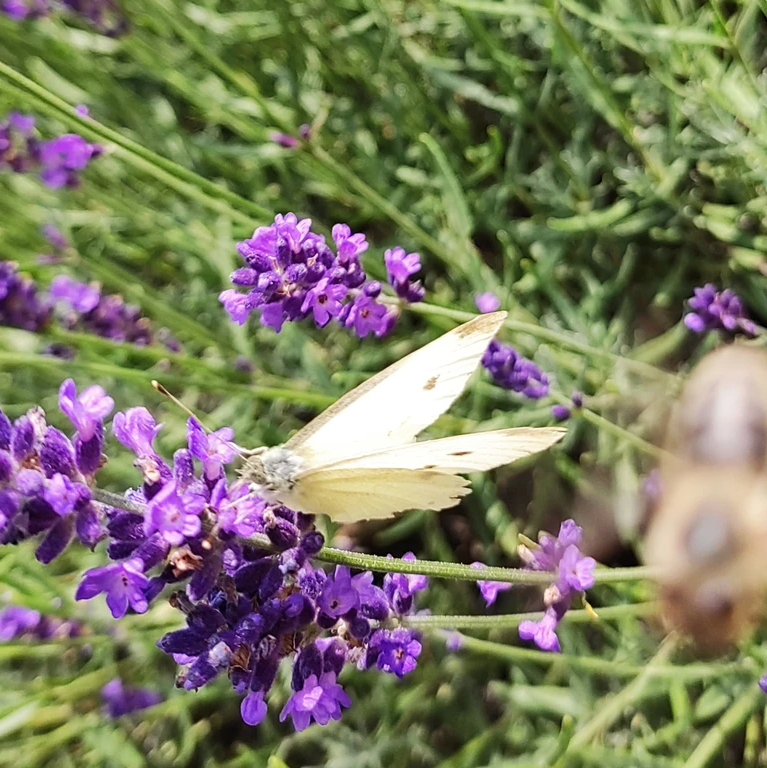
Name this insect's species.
Pieris rapae
